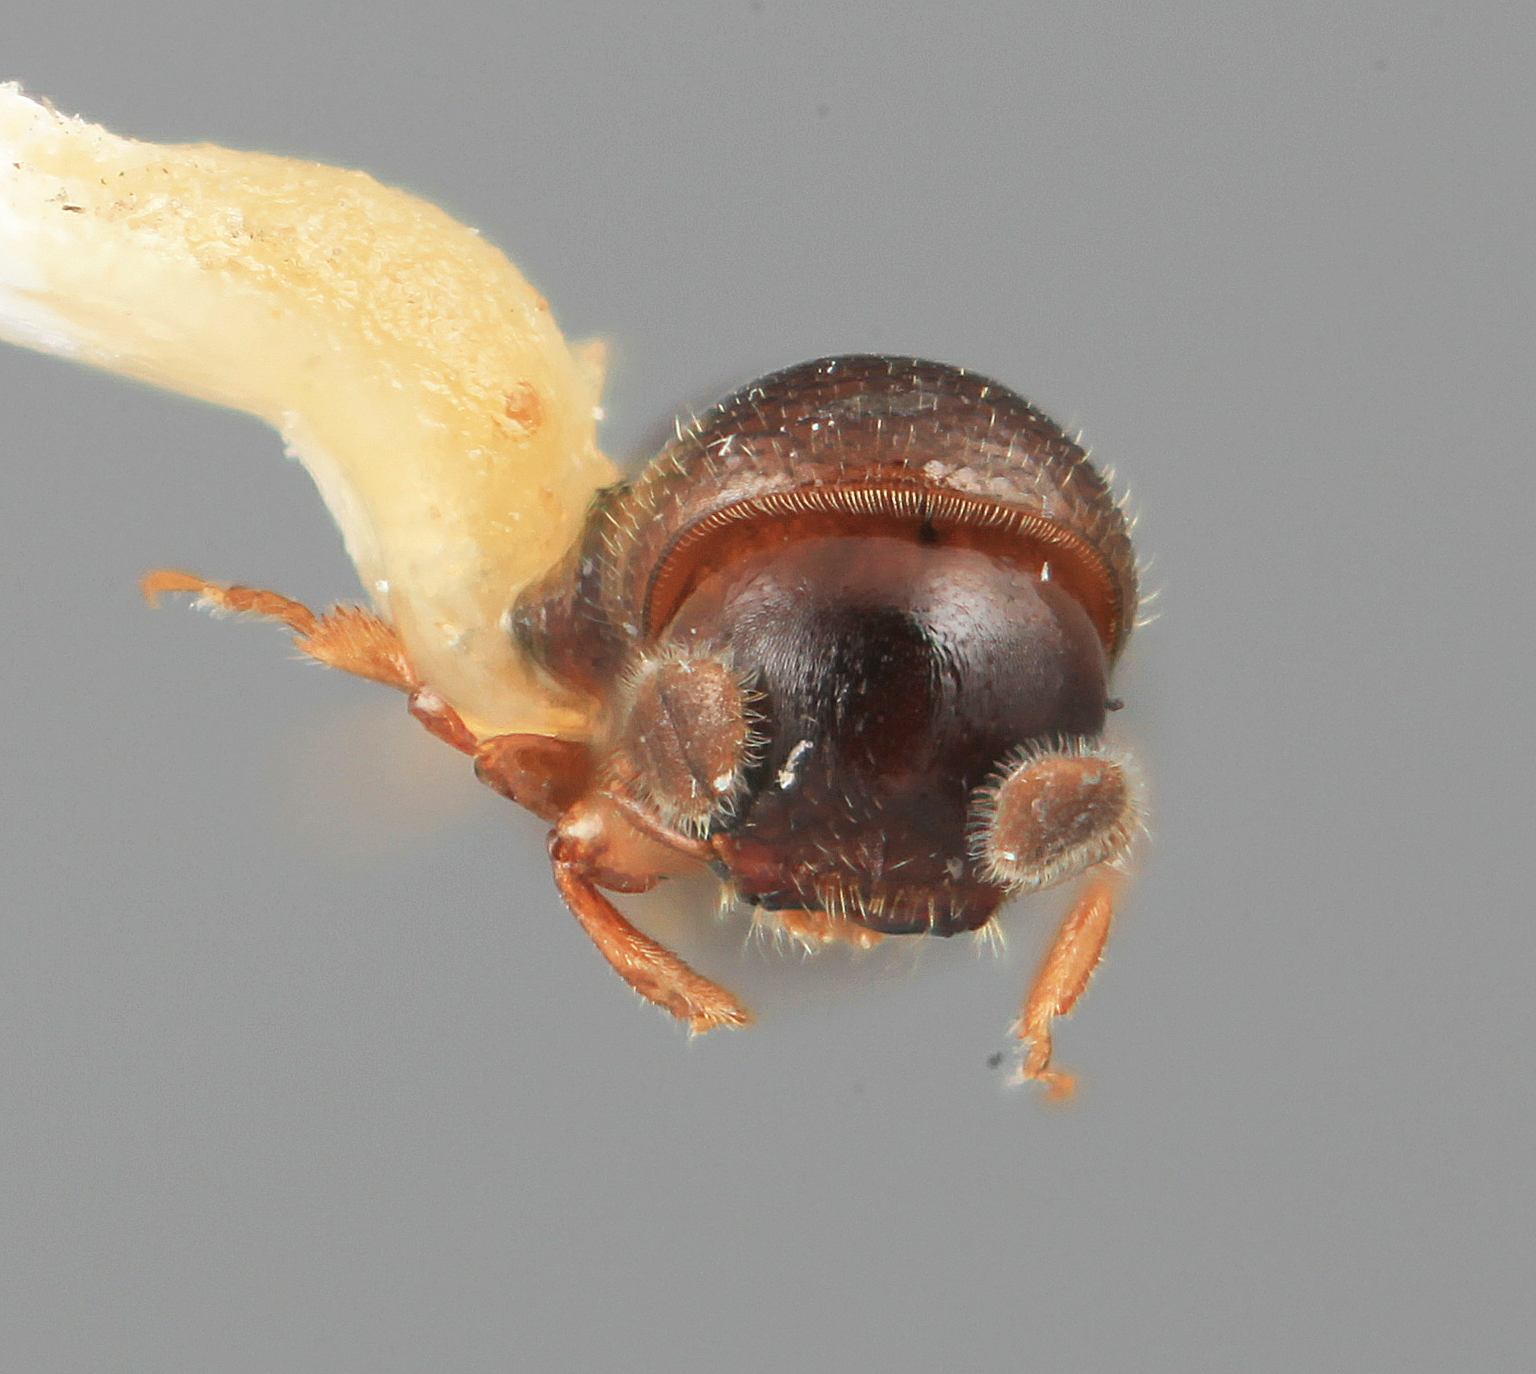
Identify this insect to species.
Microcorthylus concisus
